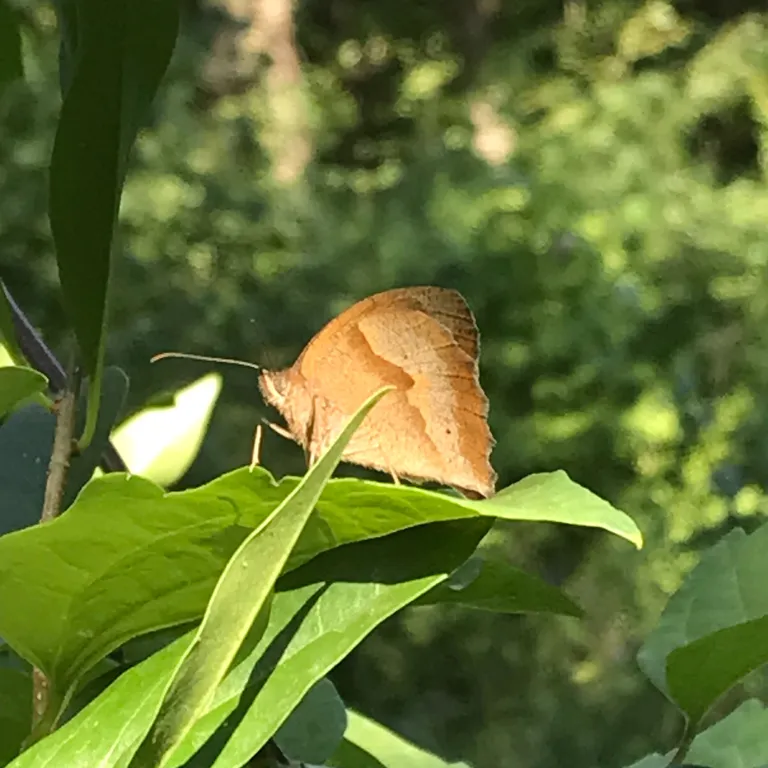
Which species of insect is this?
Maniola jurtina
